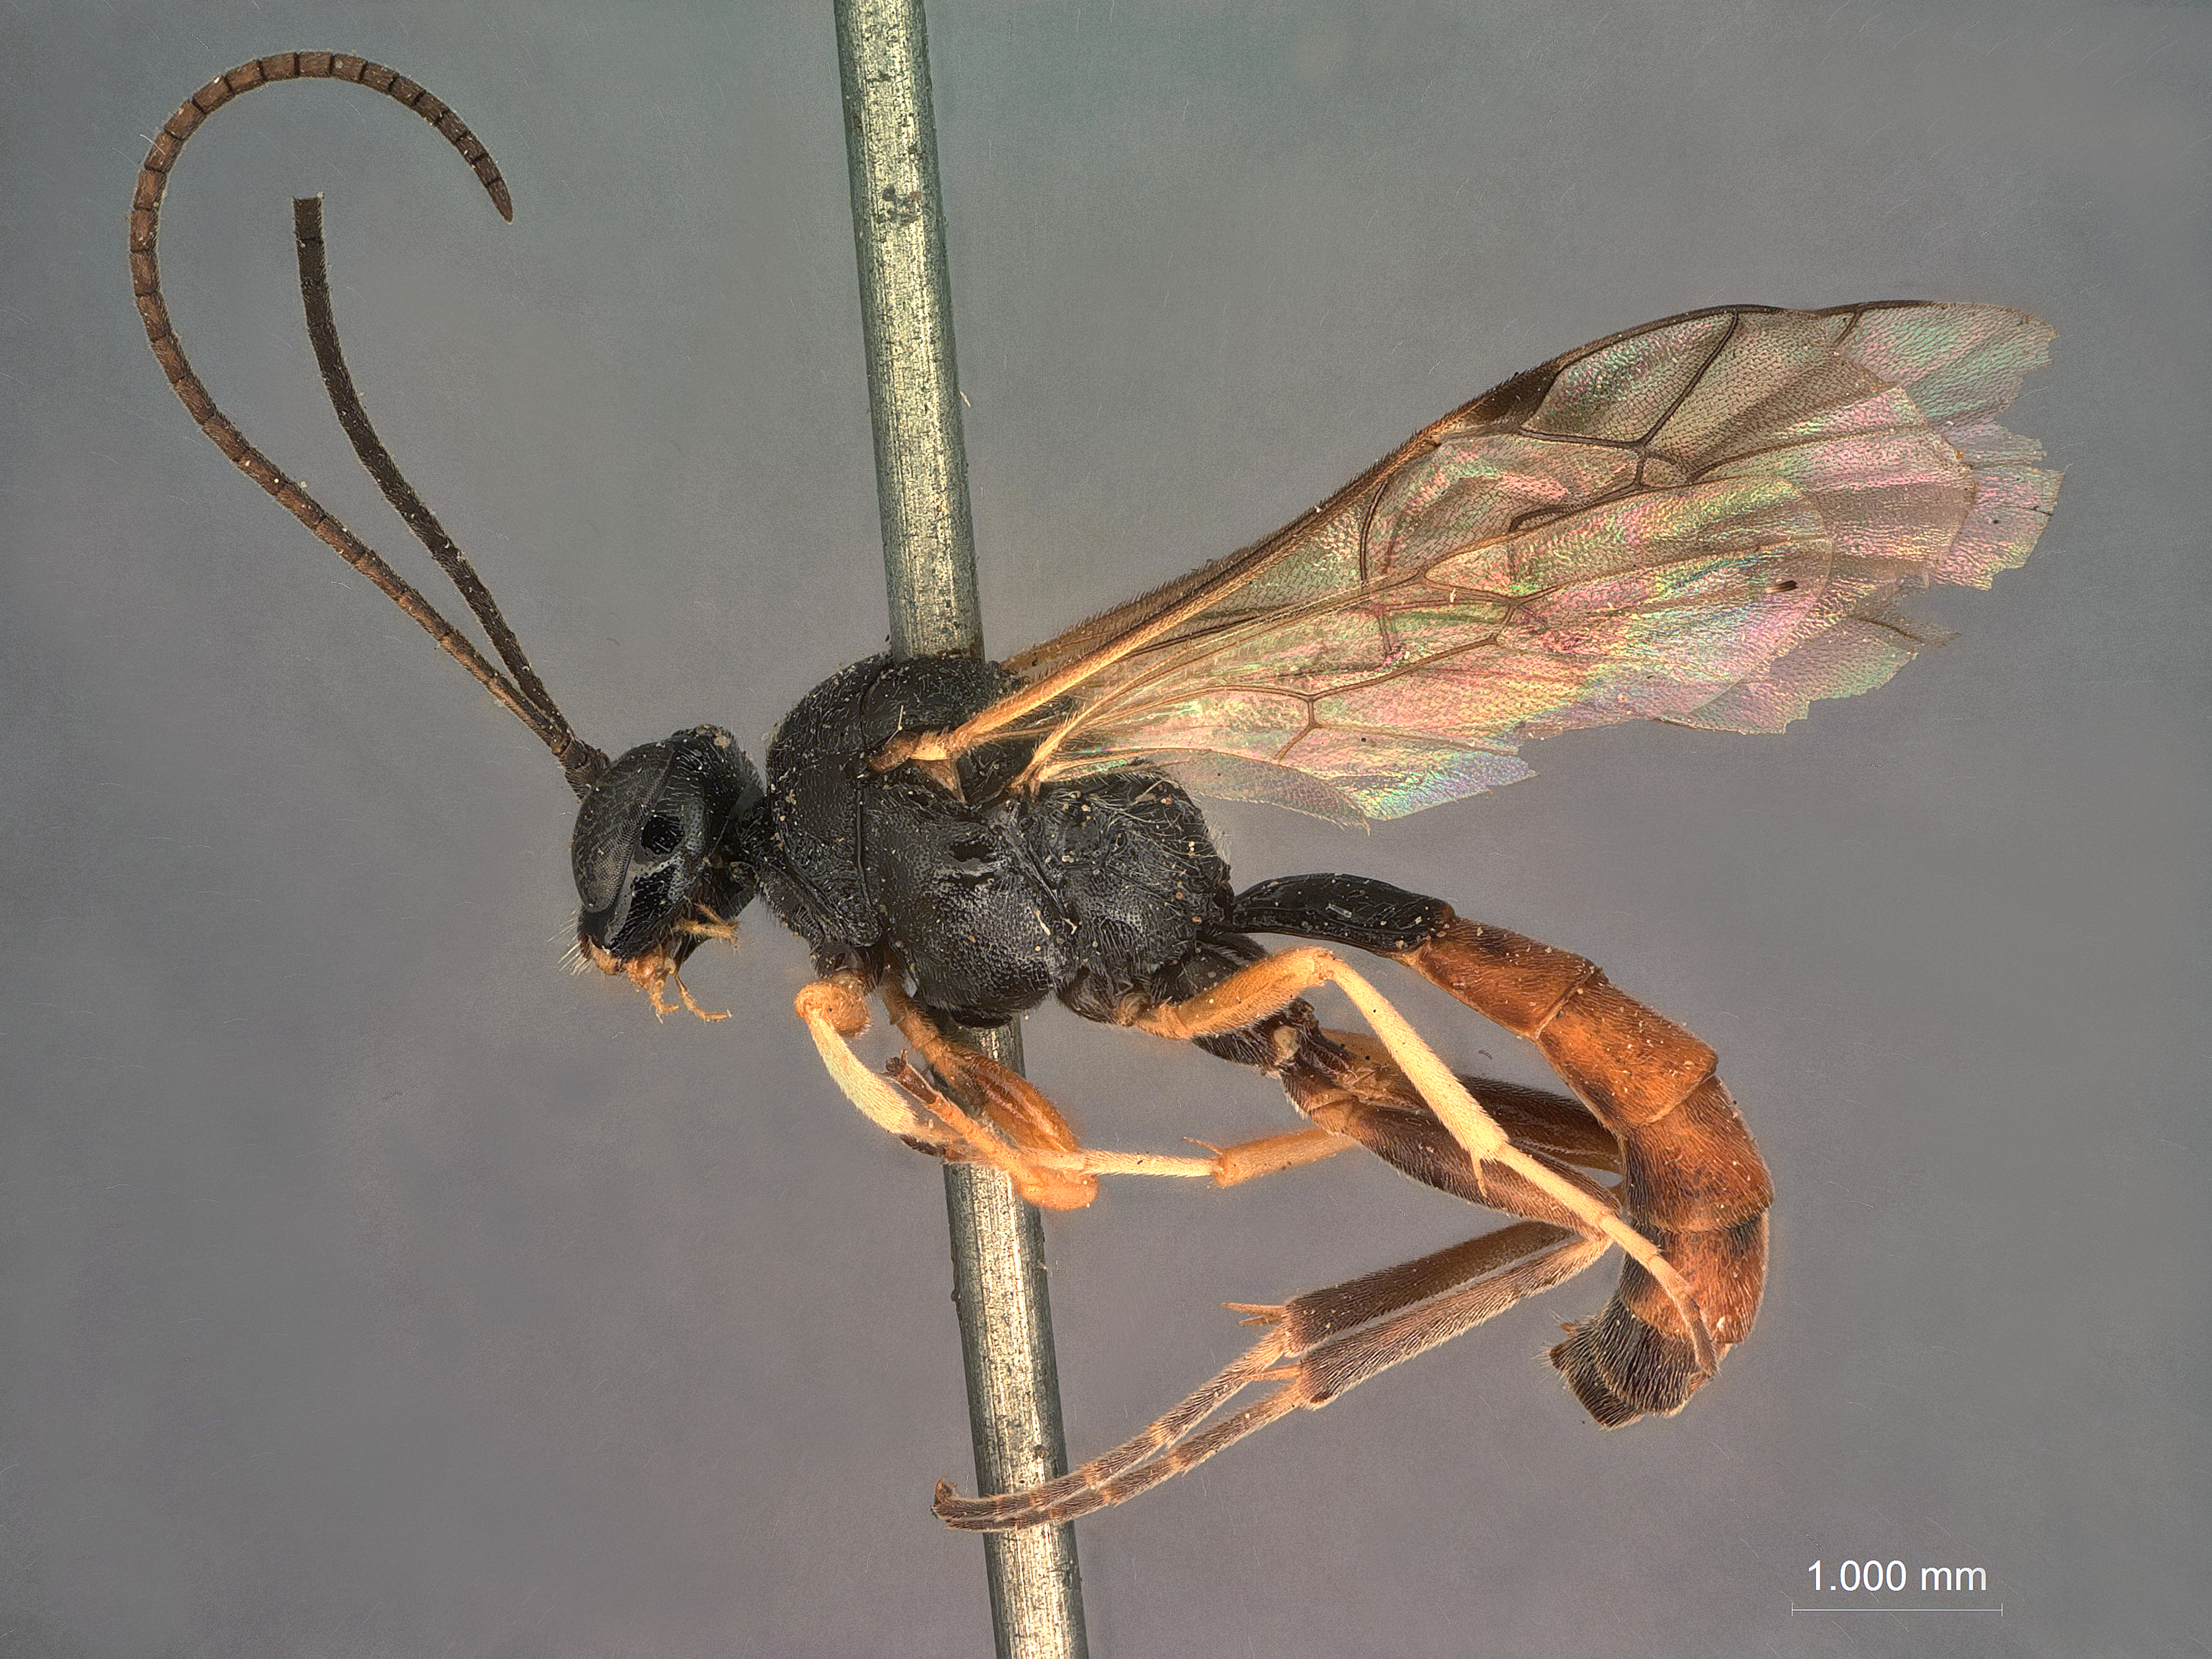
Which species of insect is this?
Otlophorus affinis
